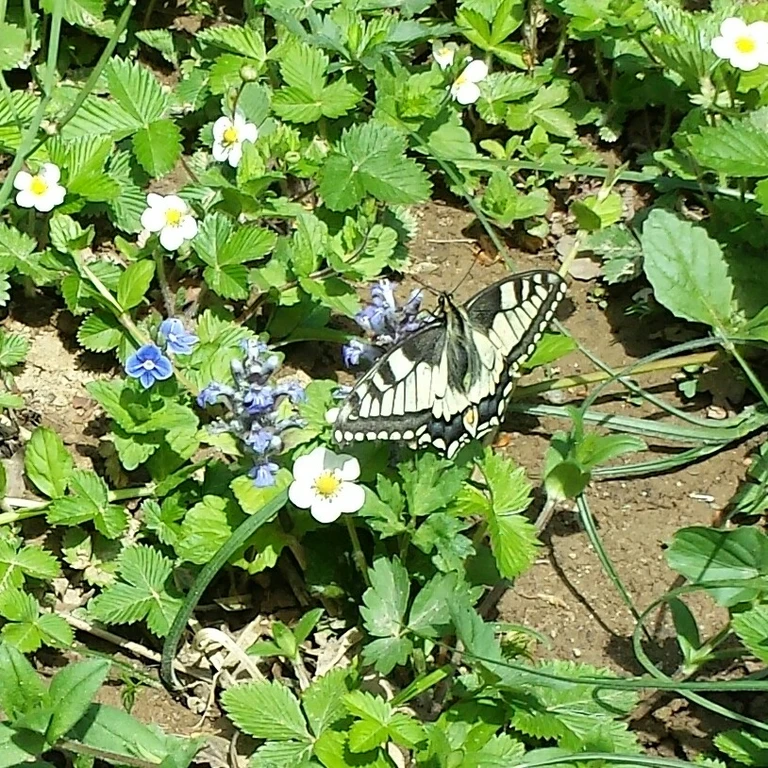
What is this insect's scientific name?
Papilio machaon
